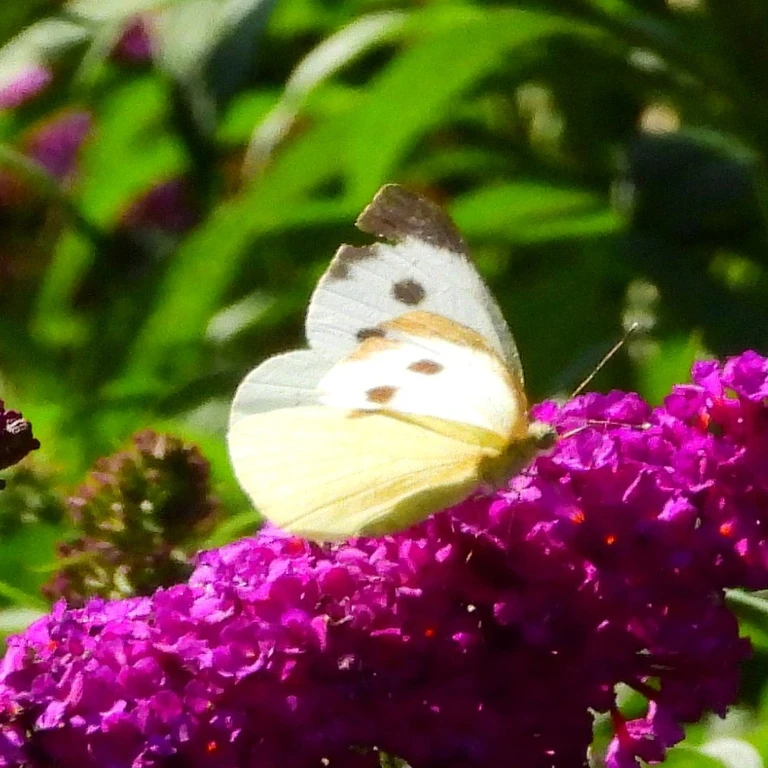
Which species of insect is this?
Pieris brassicae
